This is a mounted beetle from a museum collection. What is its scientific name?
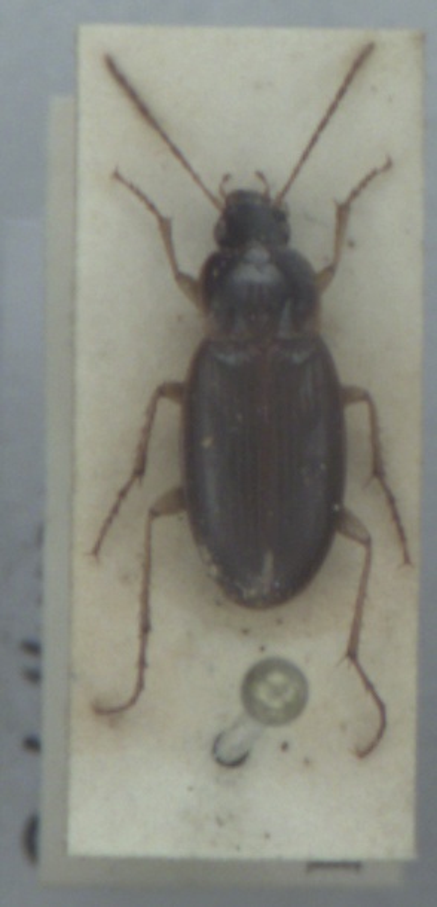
Calathus mollis
